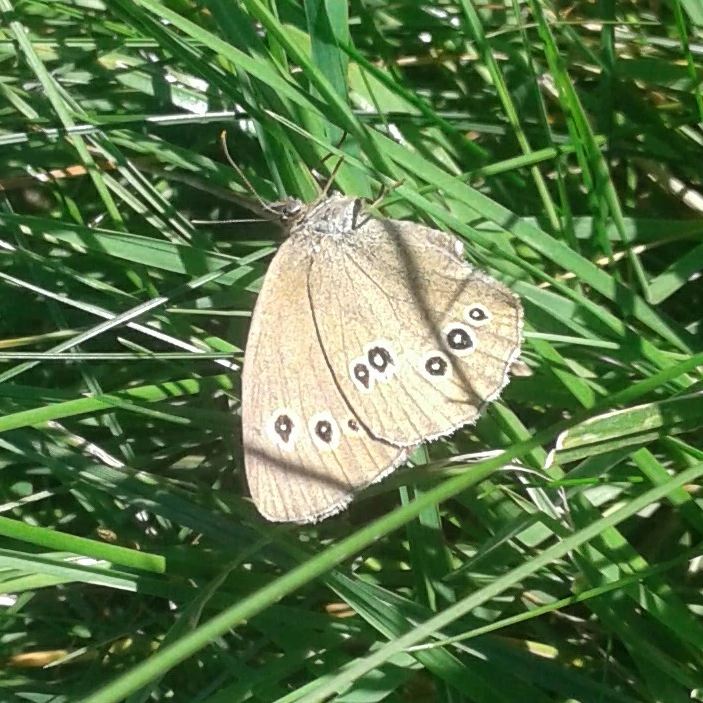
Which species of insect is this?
Aphantopus hyperantus
